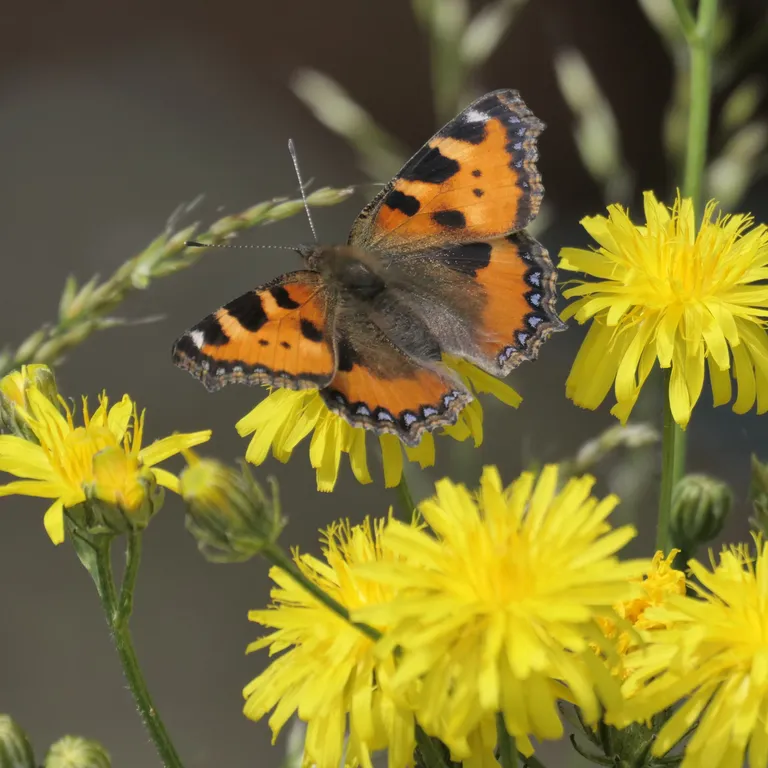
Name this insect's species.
Aglais urticae
